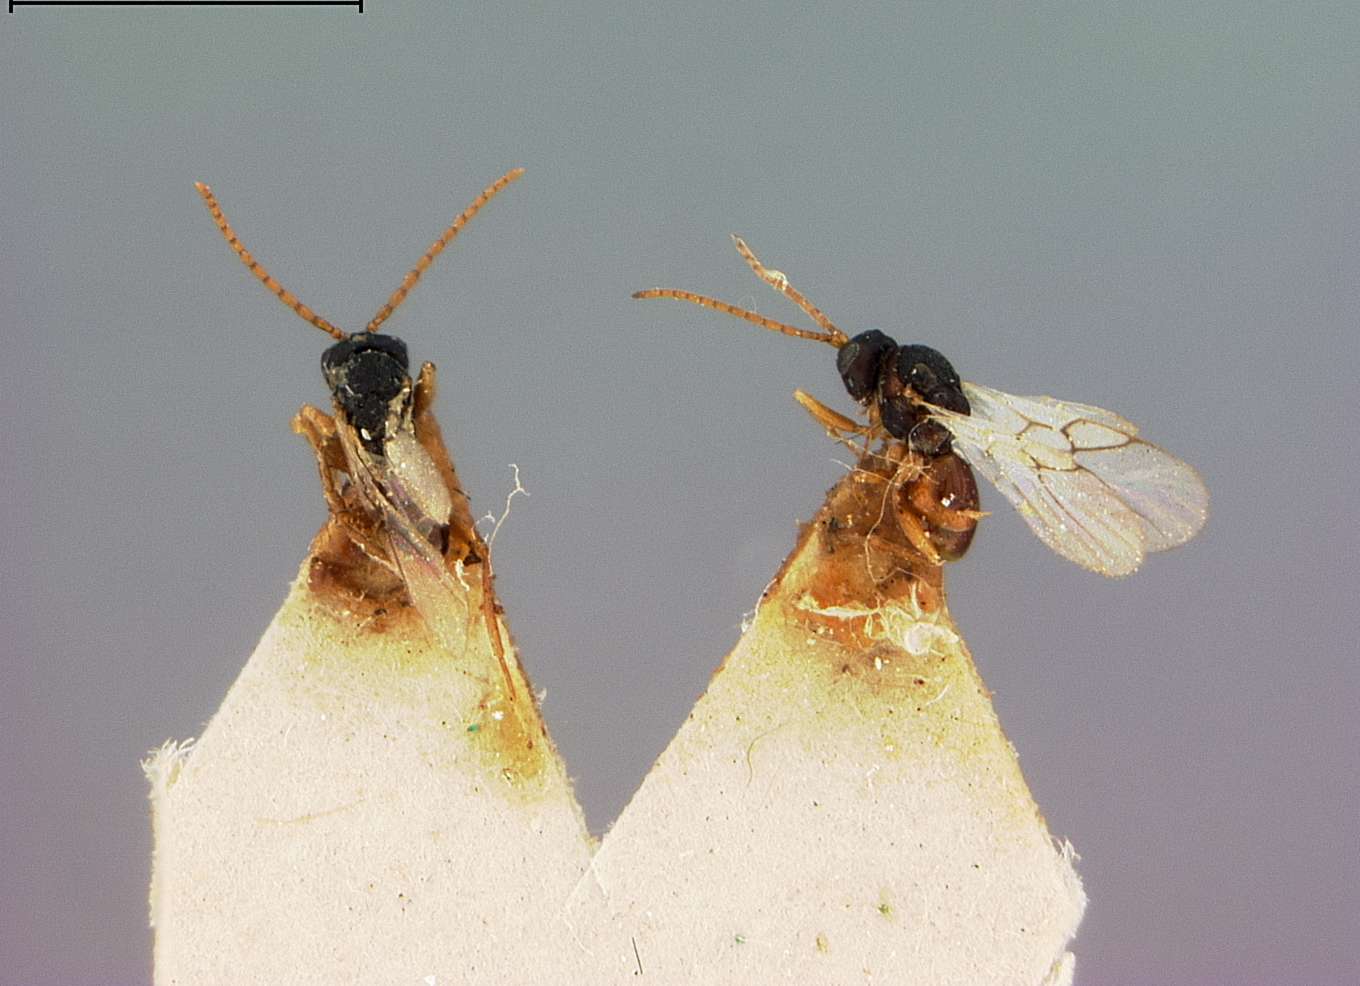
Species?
Aulax ambrosiaecola
